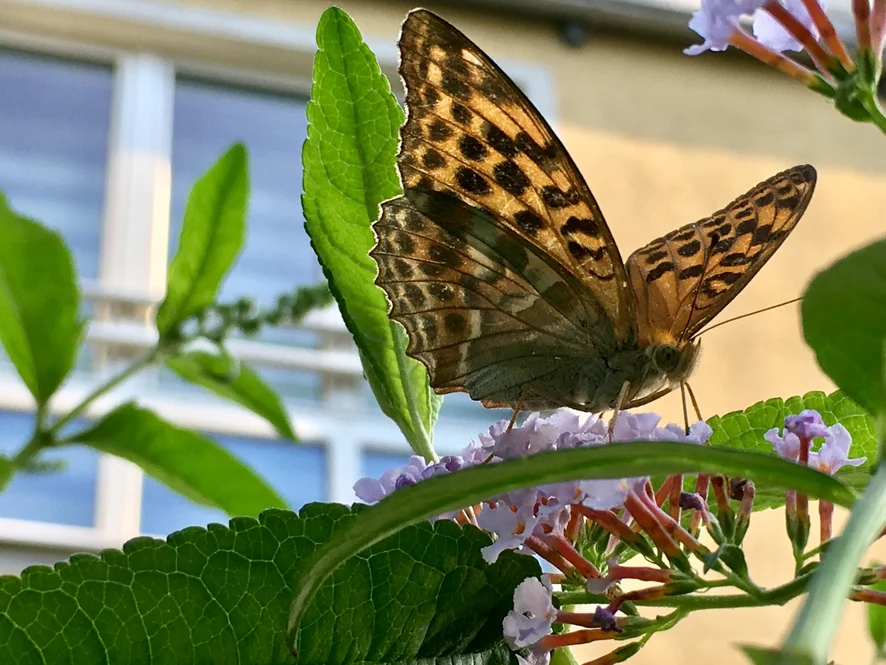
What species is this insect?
Argynnis paphia
